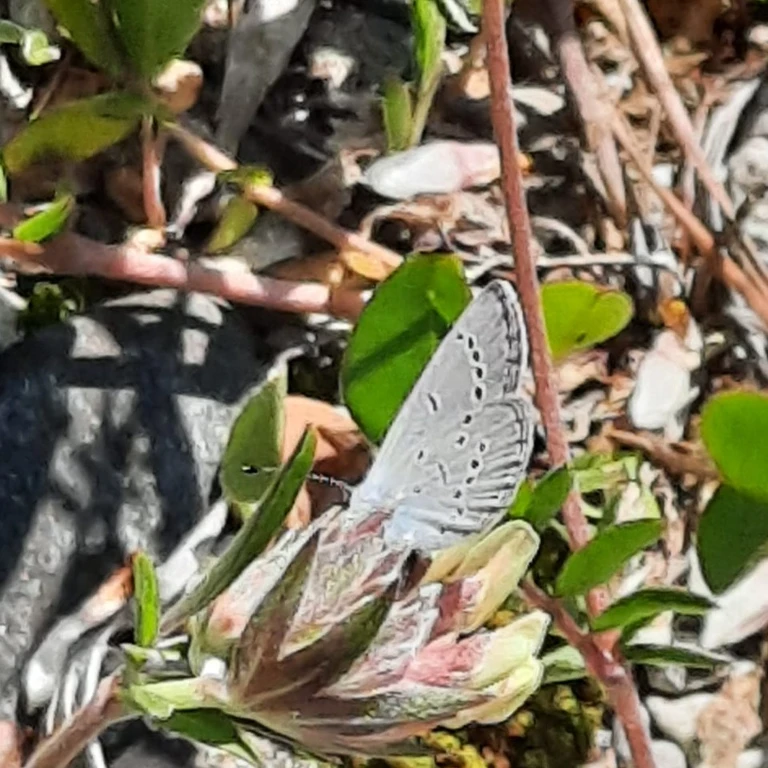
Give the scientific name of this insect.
Cupido minimus
